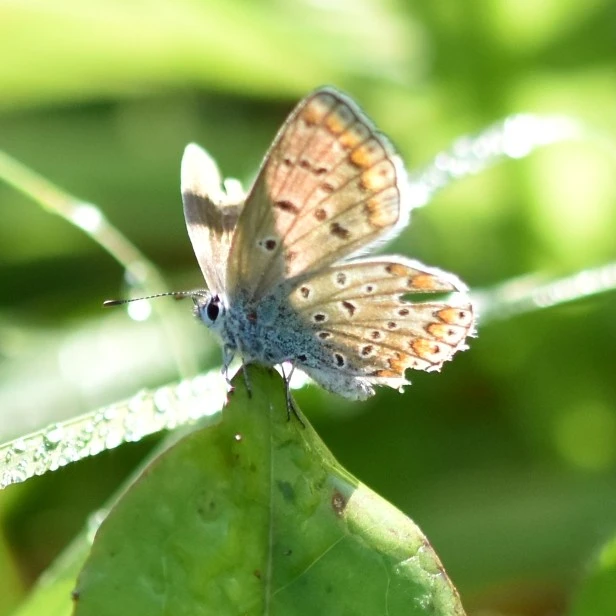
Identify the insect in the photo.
Polyommatus icarus
